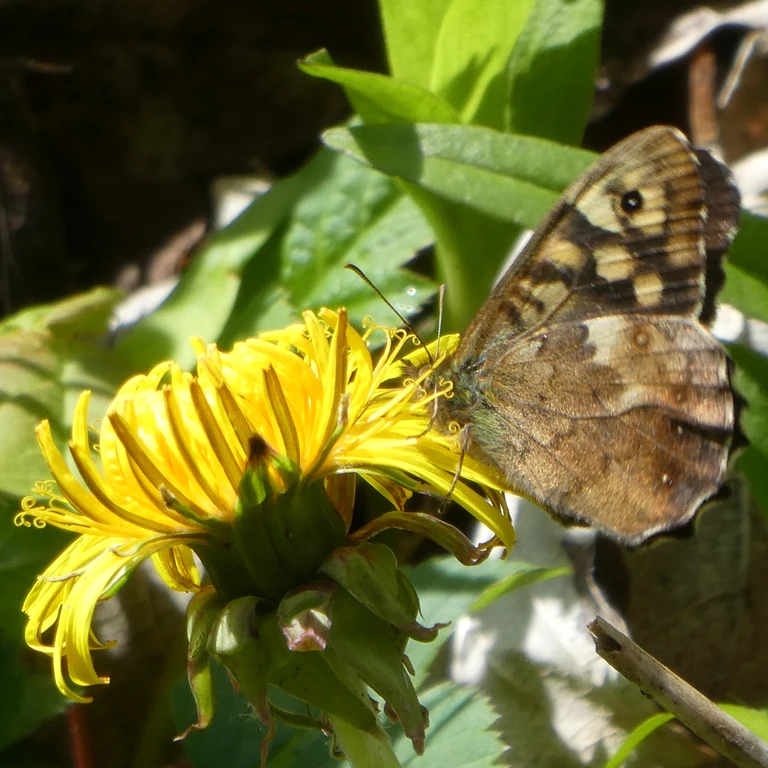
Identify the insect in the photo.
Pararge aegeria
